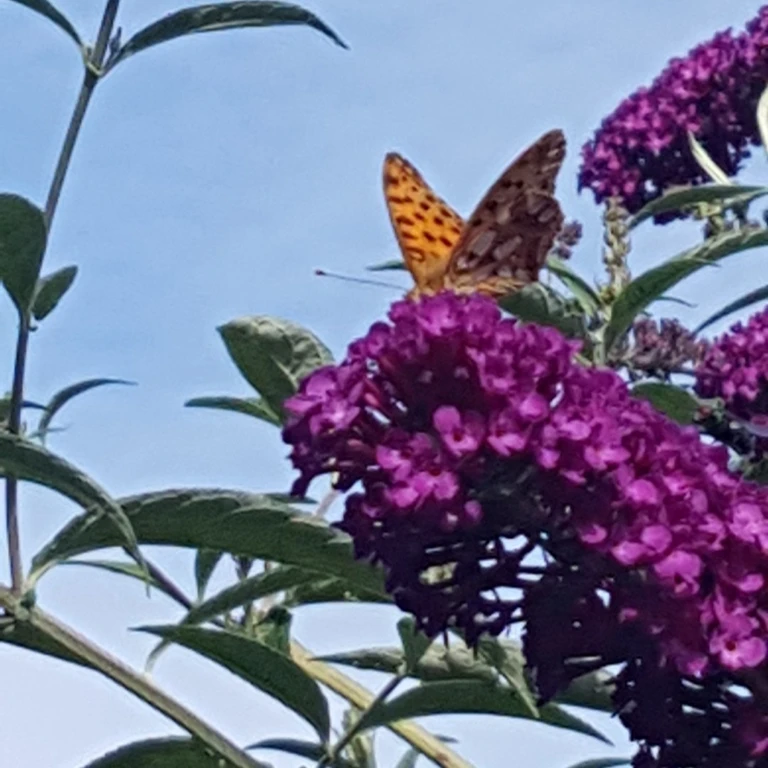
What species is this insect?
Issoria lathonia
